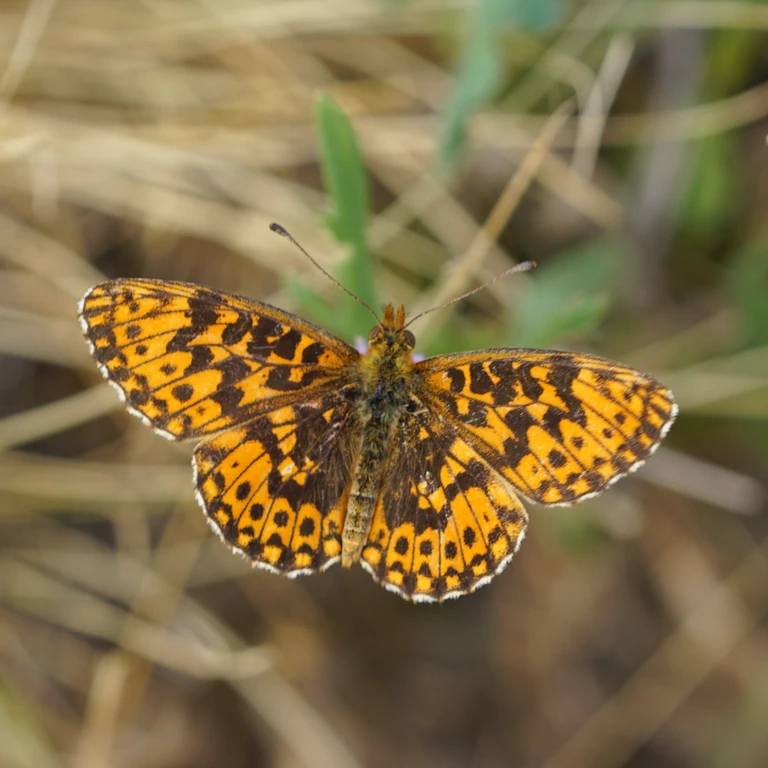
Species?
Boloria dia
